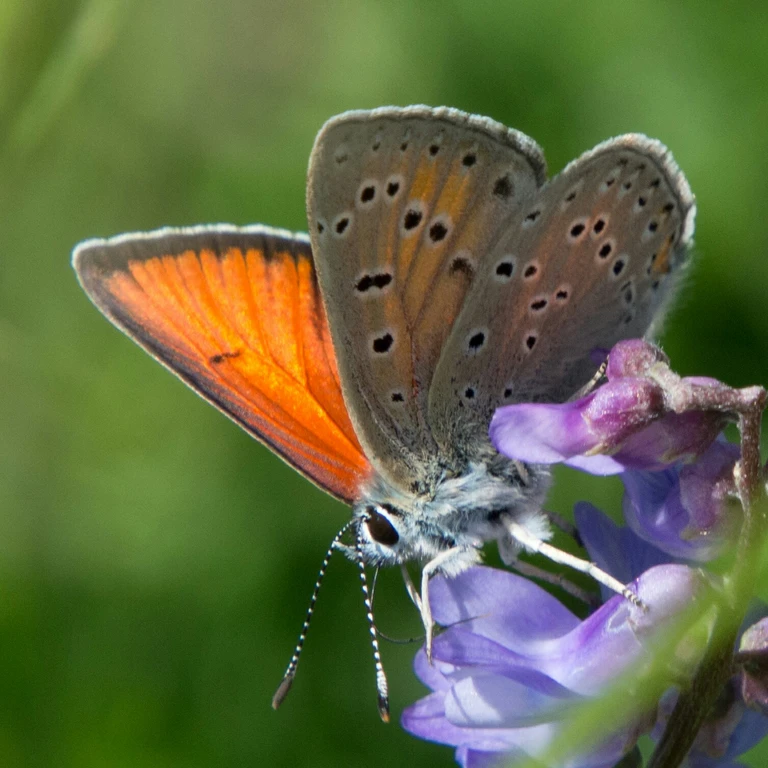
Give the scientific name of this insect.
Lycaena hippothoe (also Palaeochrysophanus hippothoe)
